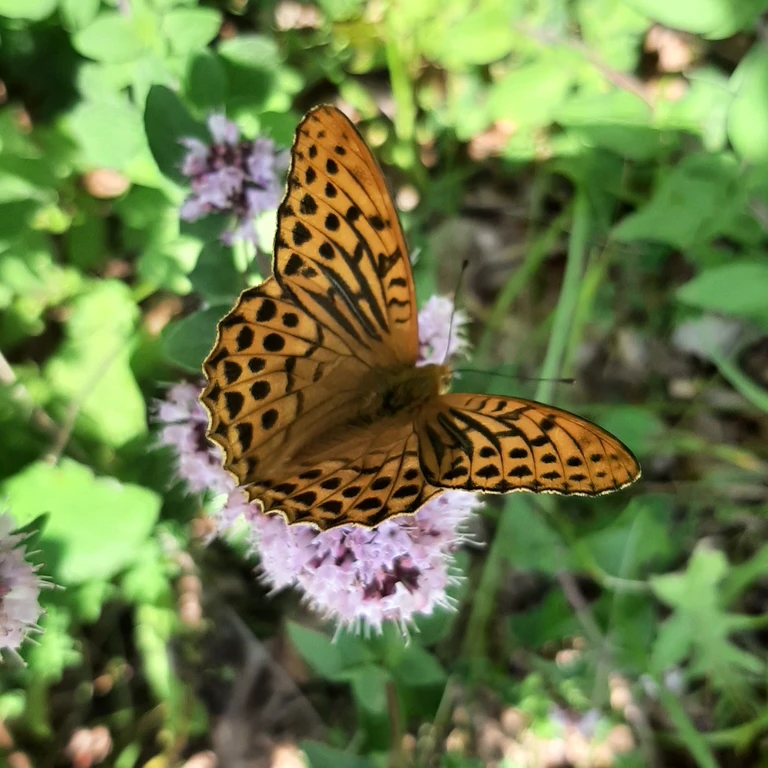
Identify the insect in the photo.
Argynnis paphia
